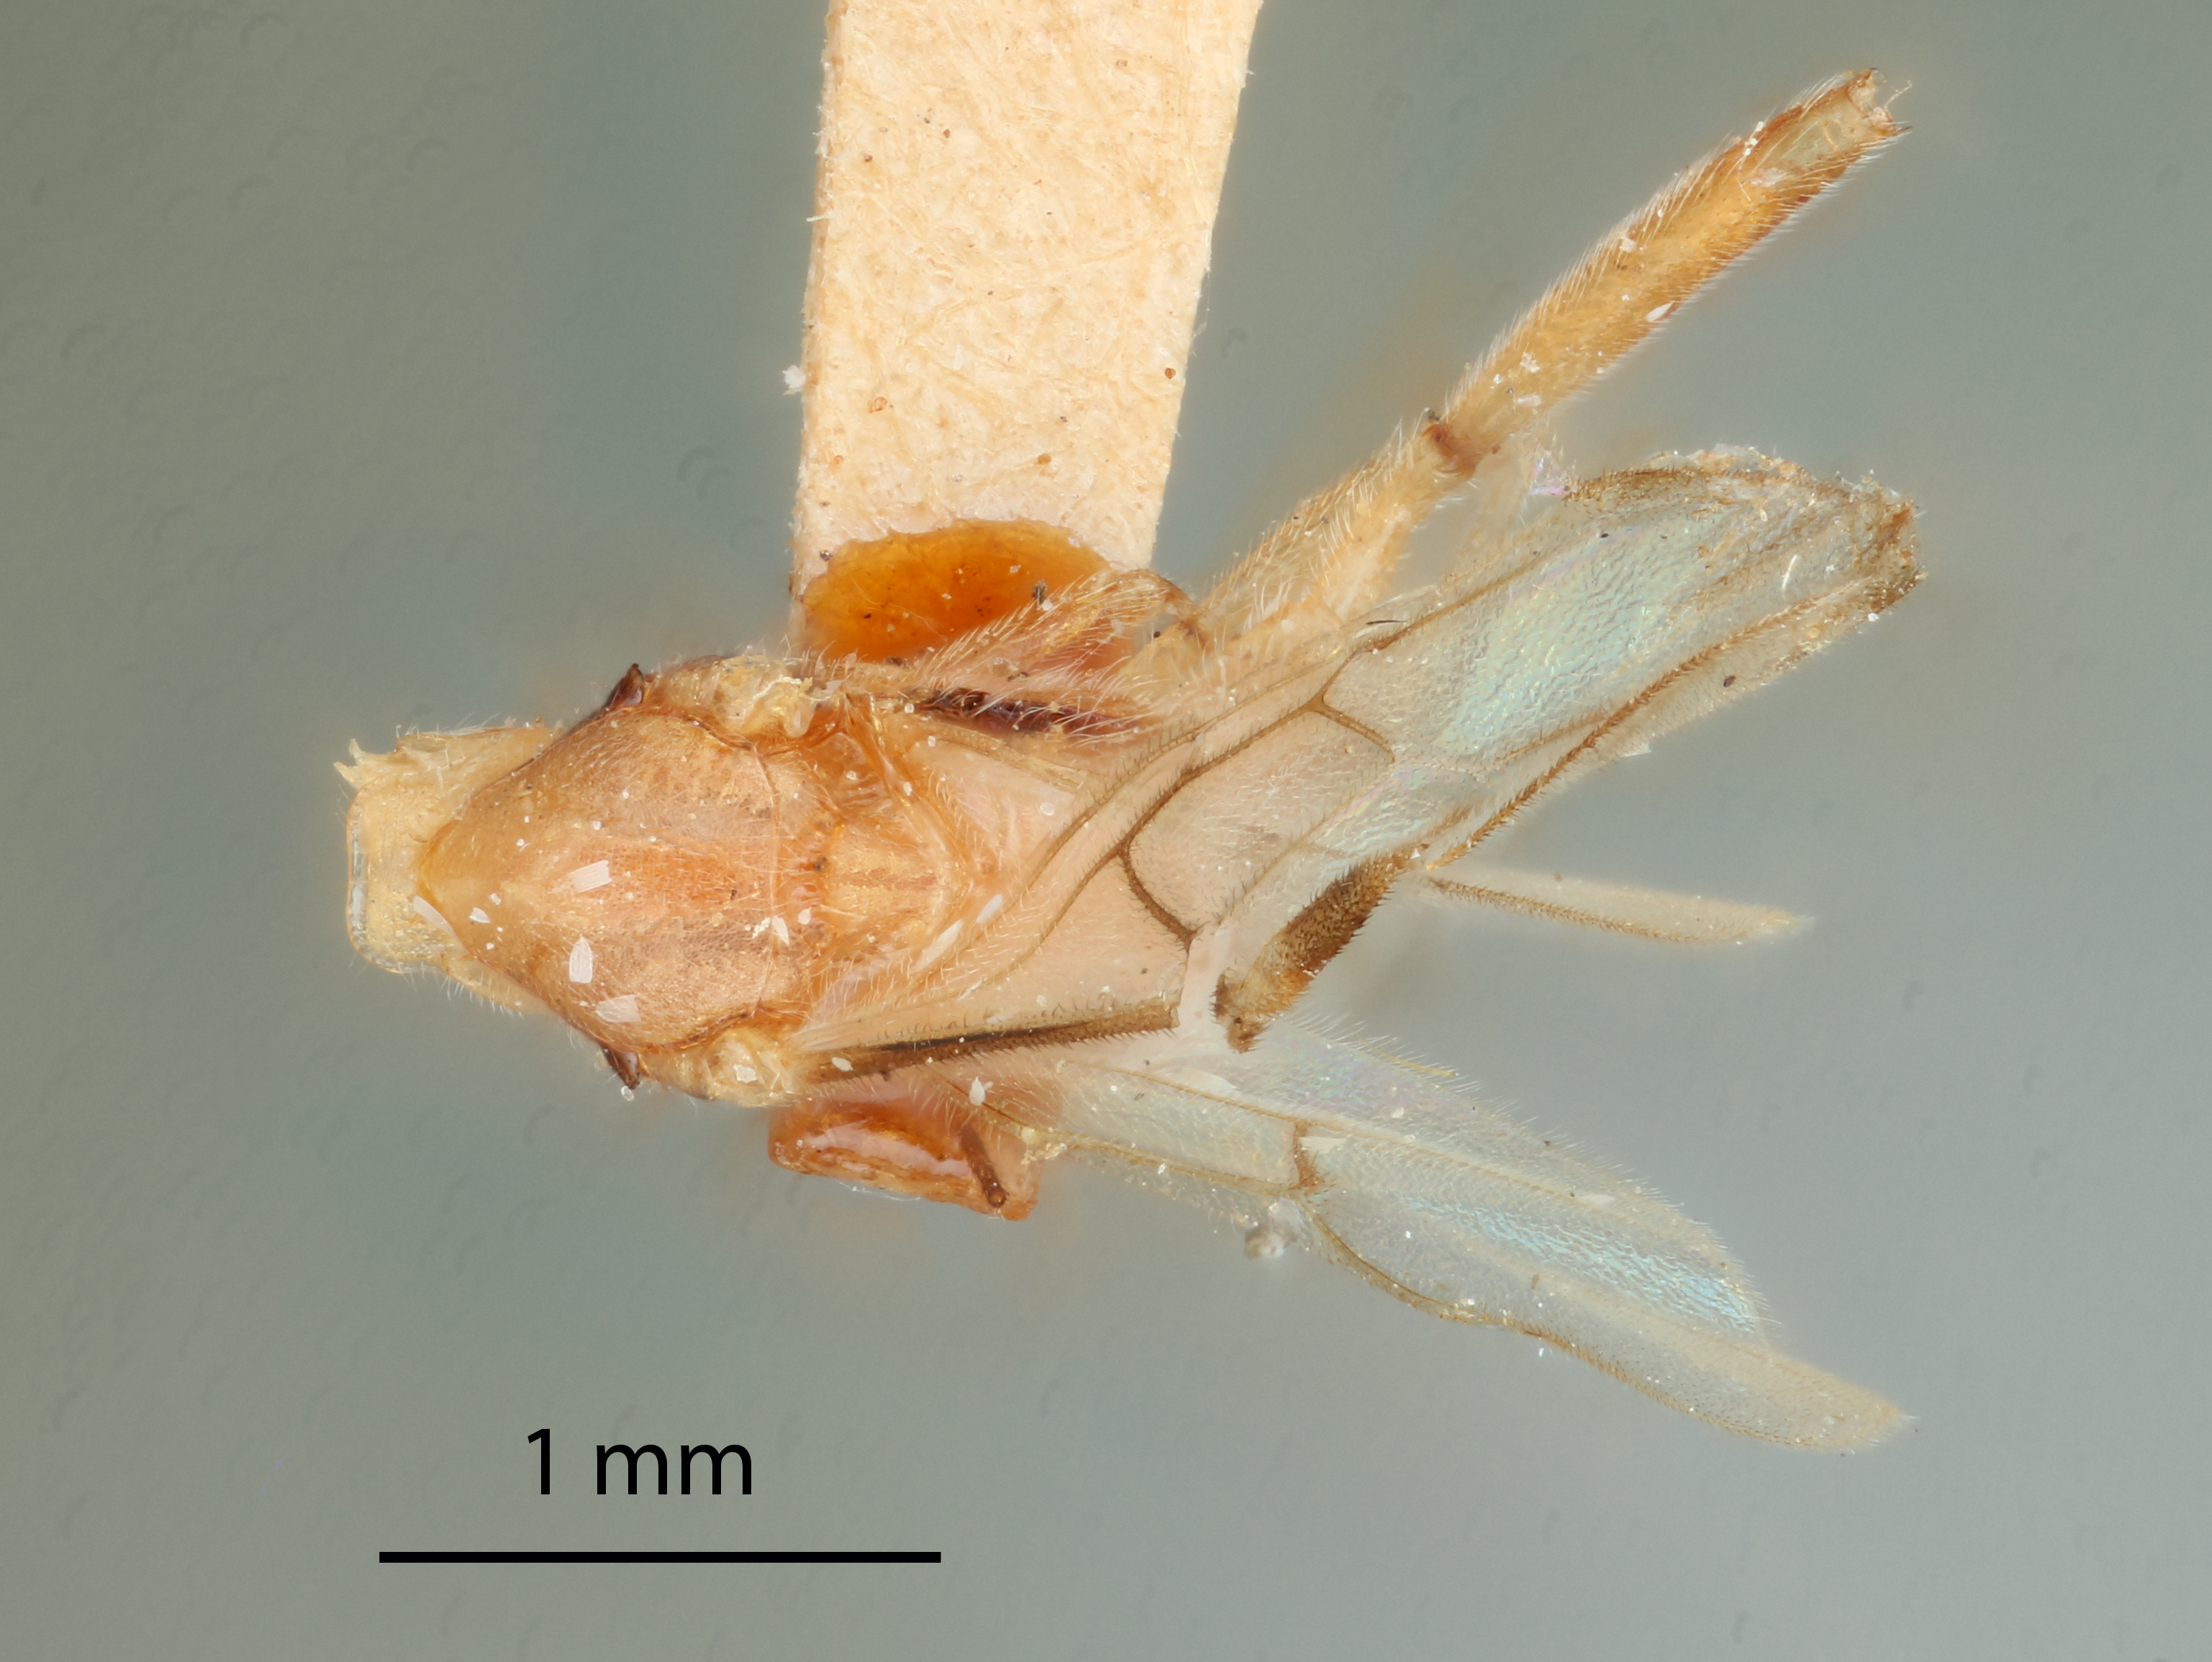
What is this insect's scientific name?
Rhogas mimicus
